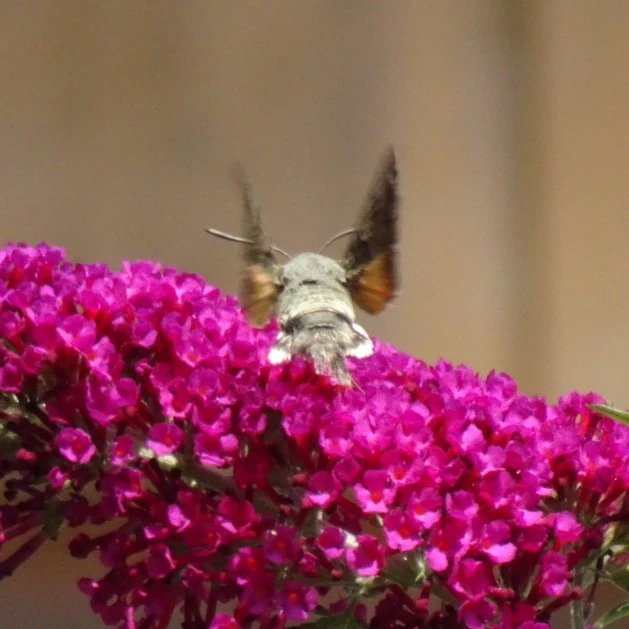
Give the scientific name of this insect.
Macroglossum stellatarum
